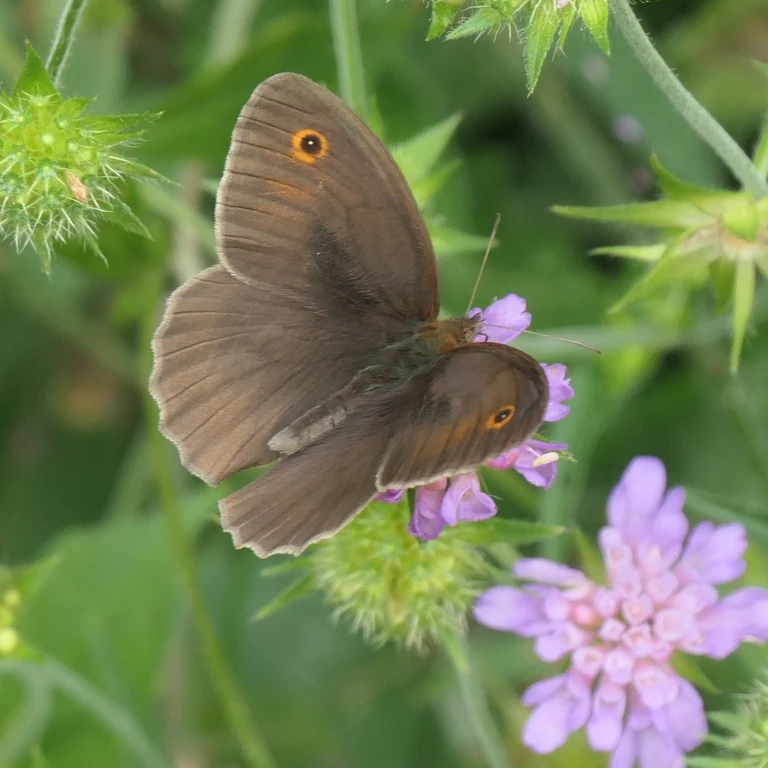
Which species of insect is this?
Maniola jurtina
